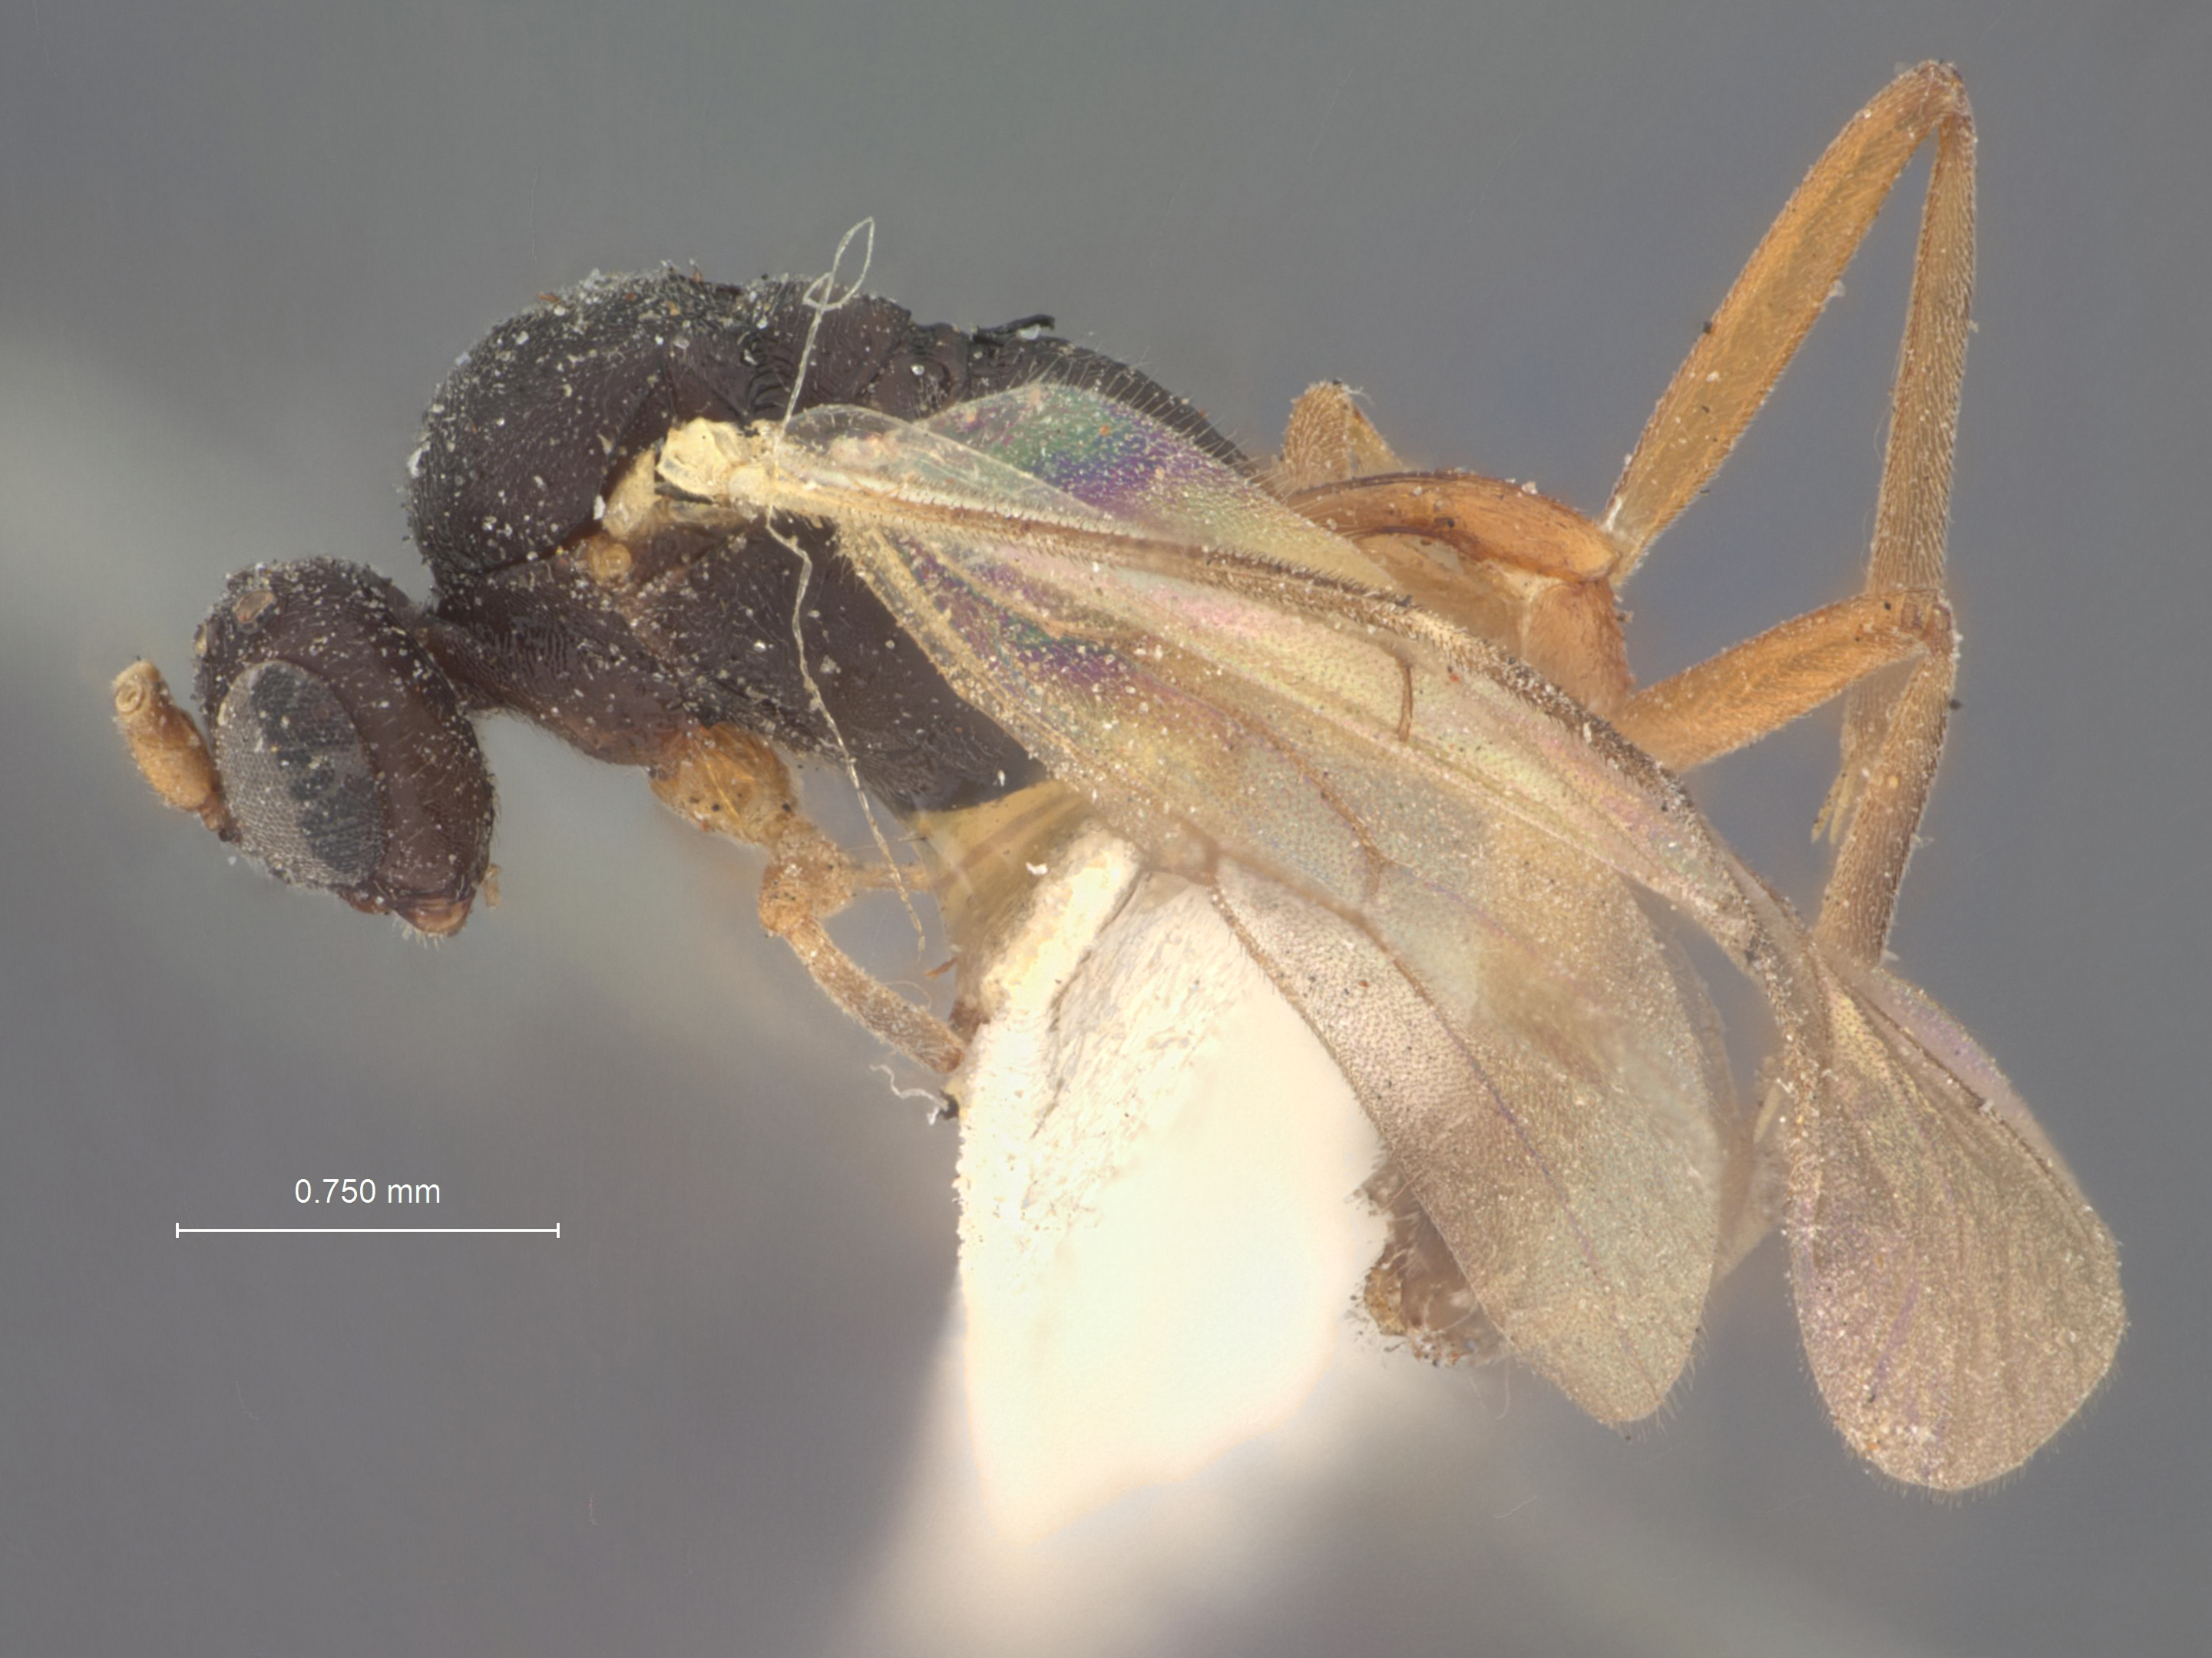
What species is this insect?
Hemiteles micarivora
